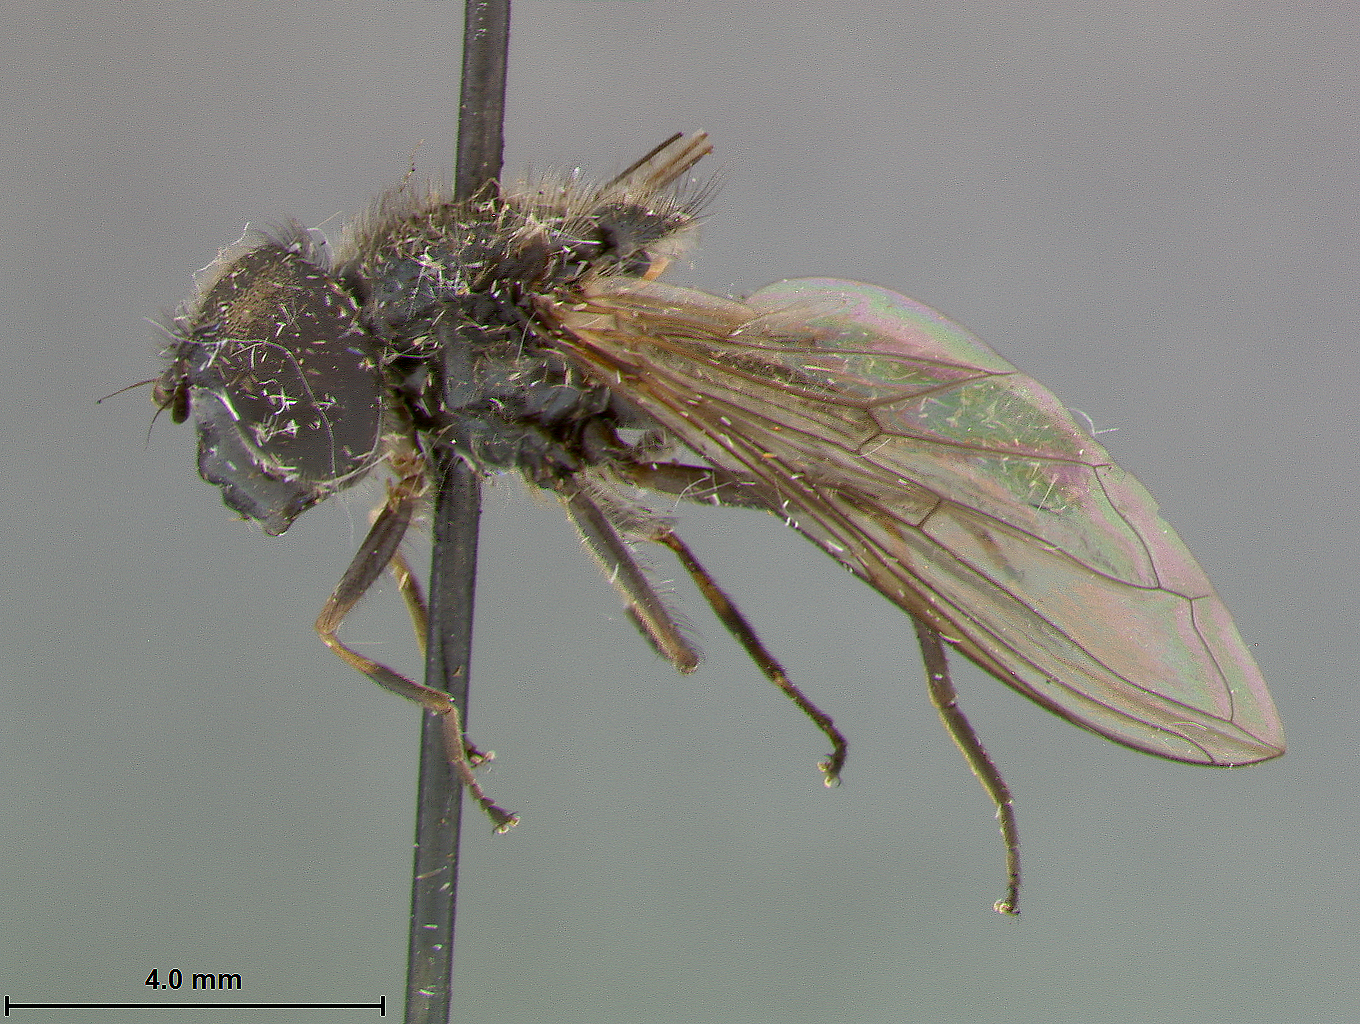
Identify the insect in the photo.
Cheilosia sera
